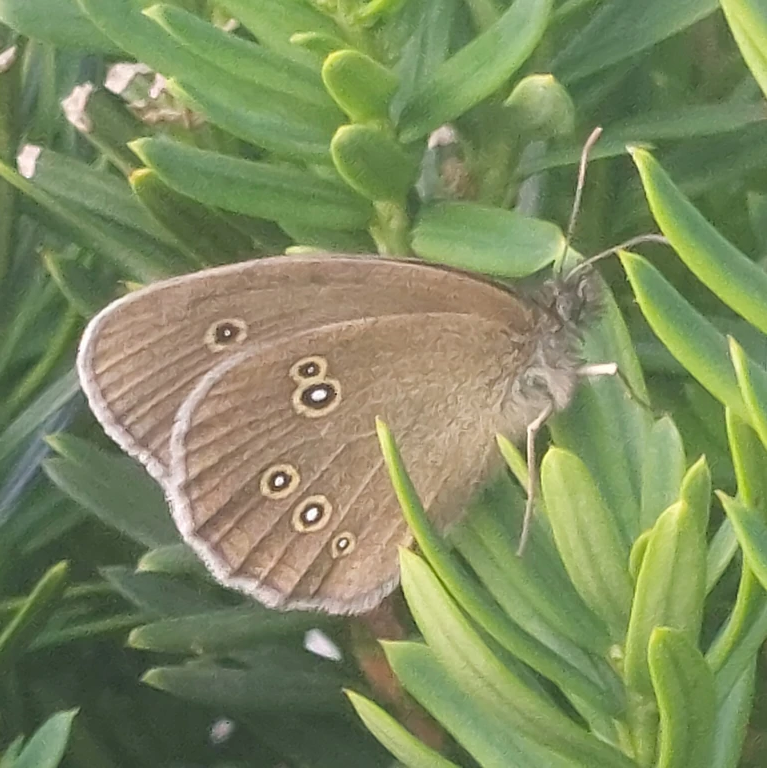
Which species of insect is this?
Aphantopus hyperantus
